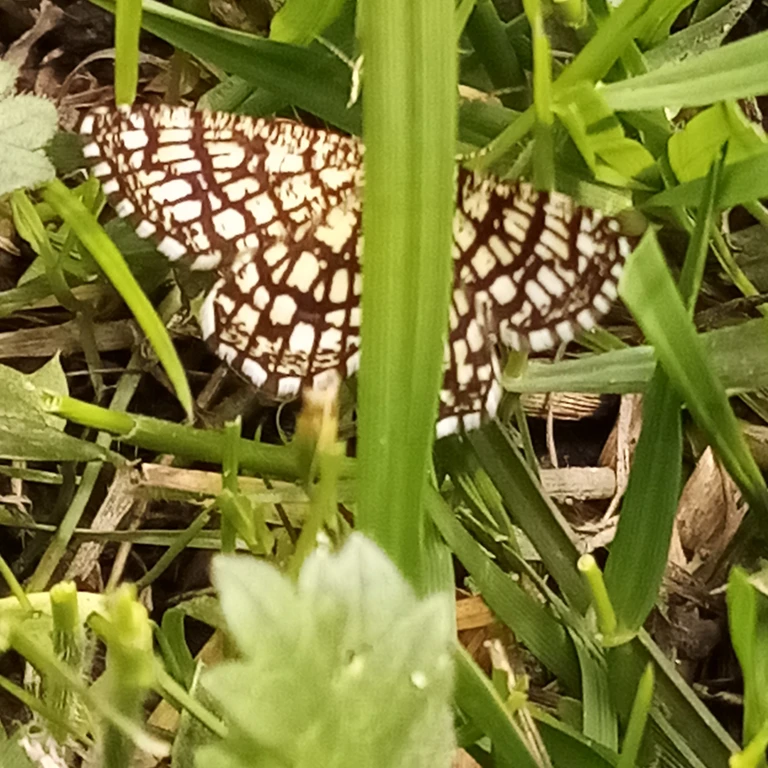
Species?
Chiasmia clathrata
